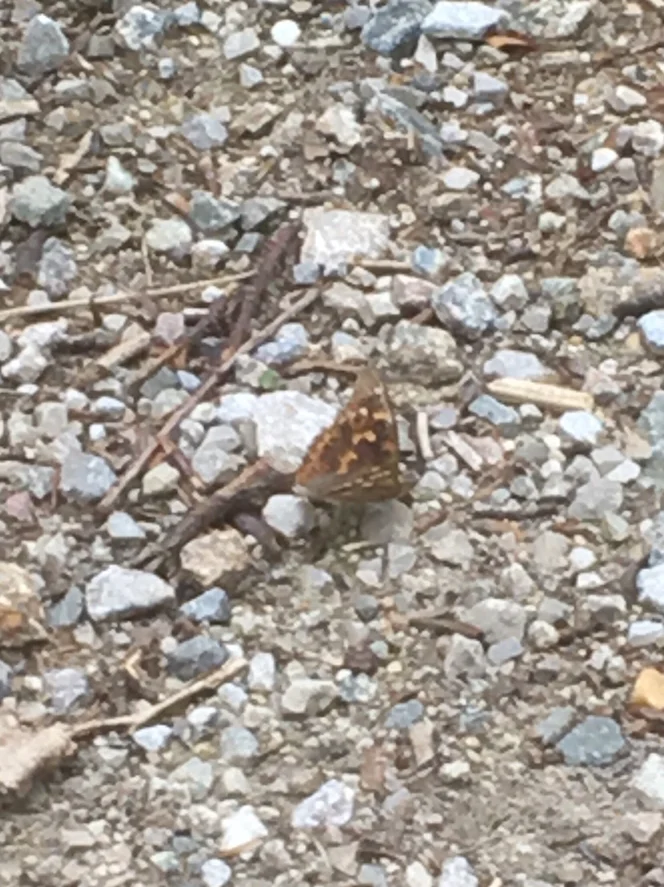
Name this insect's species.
Apatura ilia
